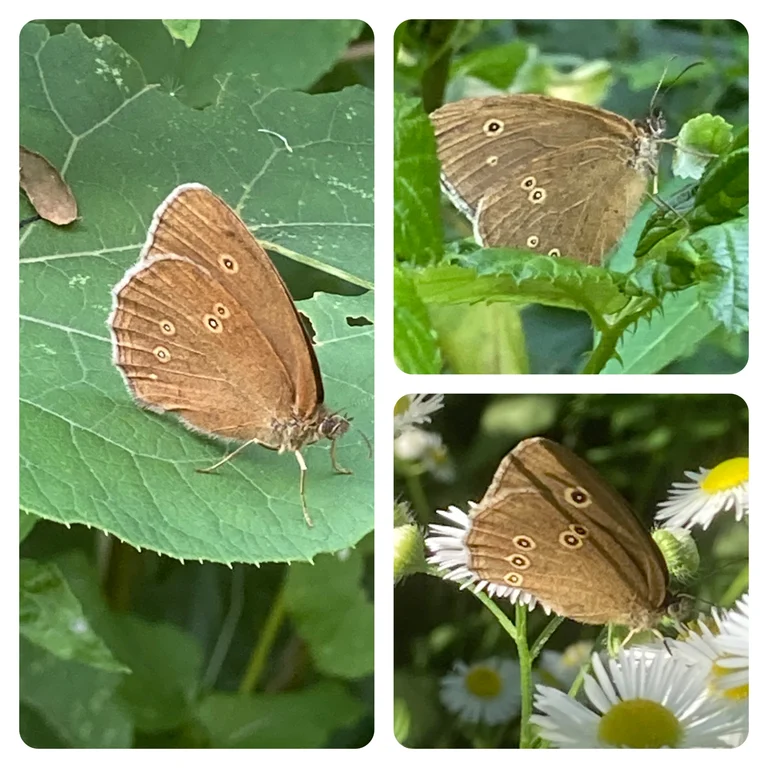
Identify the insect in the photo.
Aphantopus hyperantus
